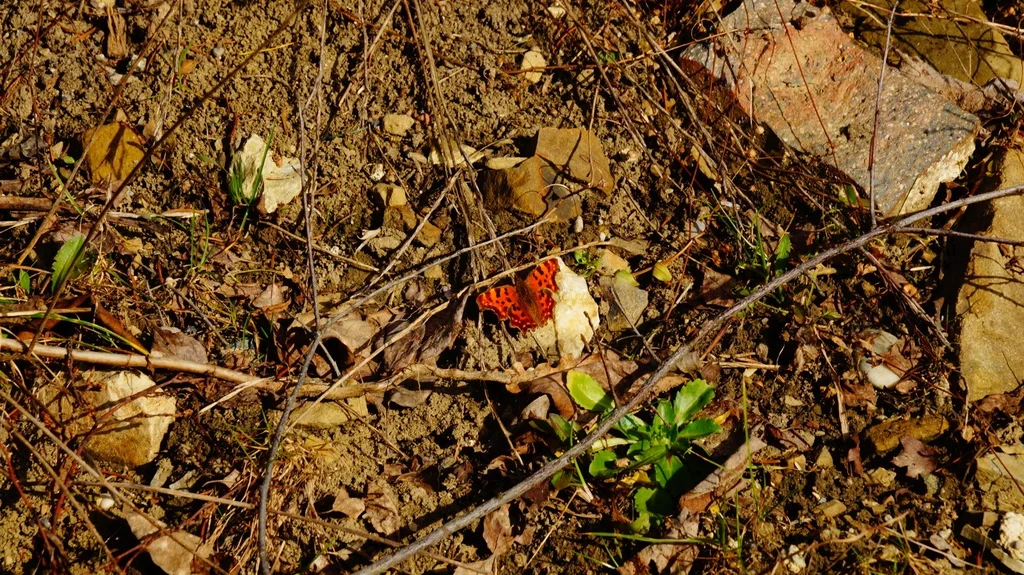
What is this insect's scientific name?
Polygonia c-album
